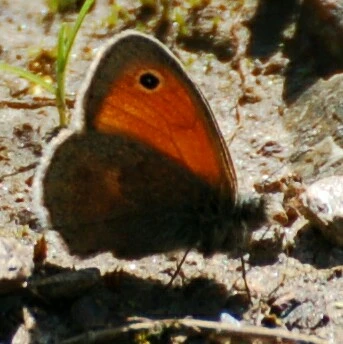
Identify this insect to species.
Coenonympha pamphilus
